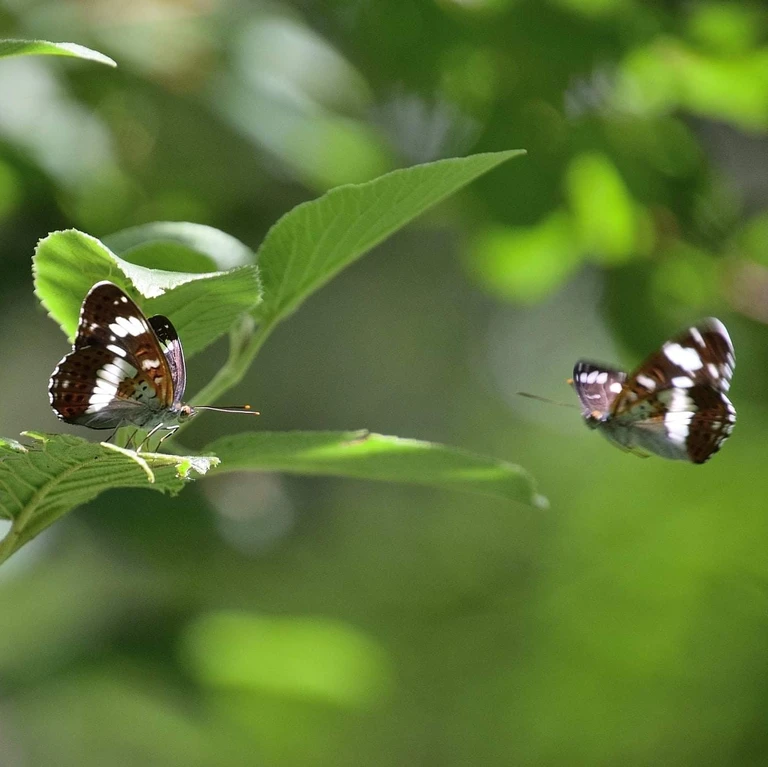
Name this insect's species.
Limenitis camilla (also Ladoga camilla)
